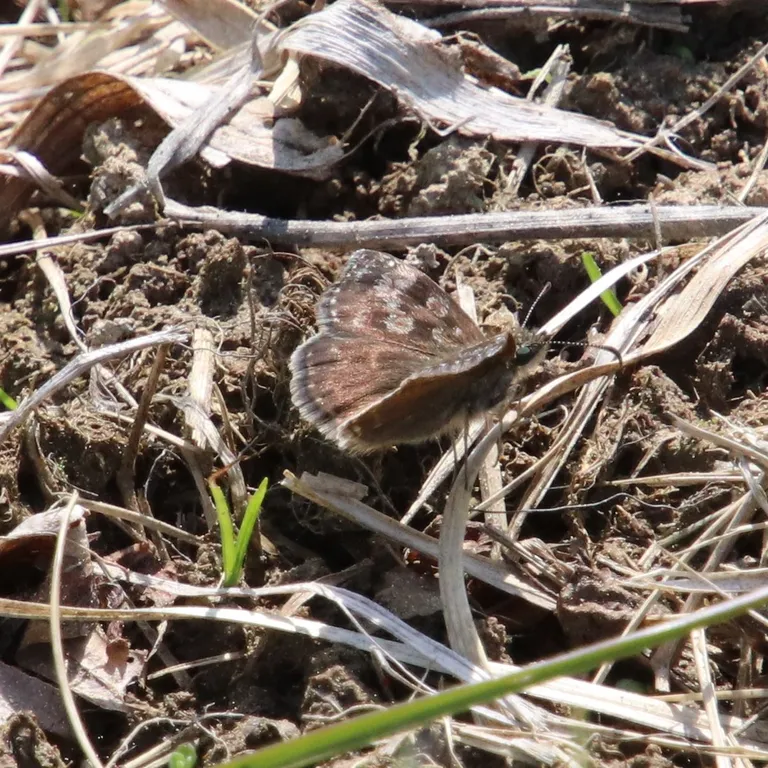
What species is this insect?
Erynnis tages
